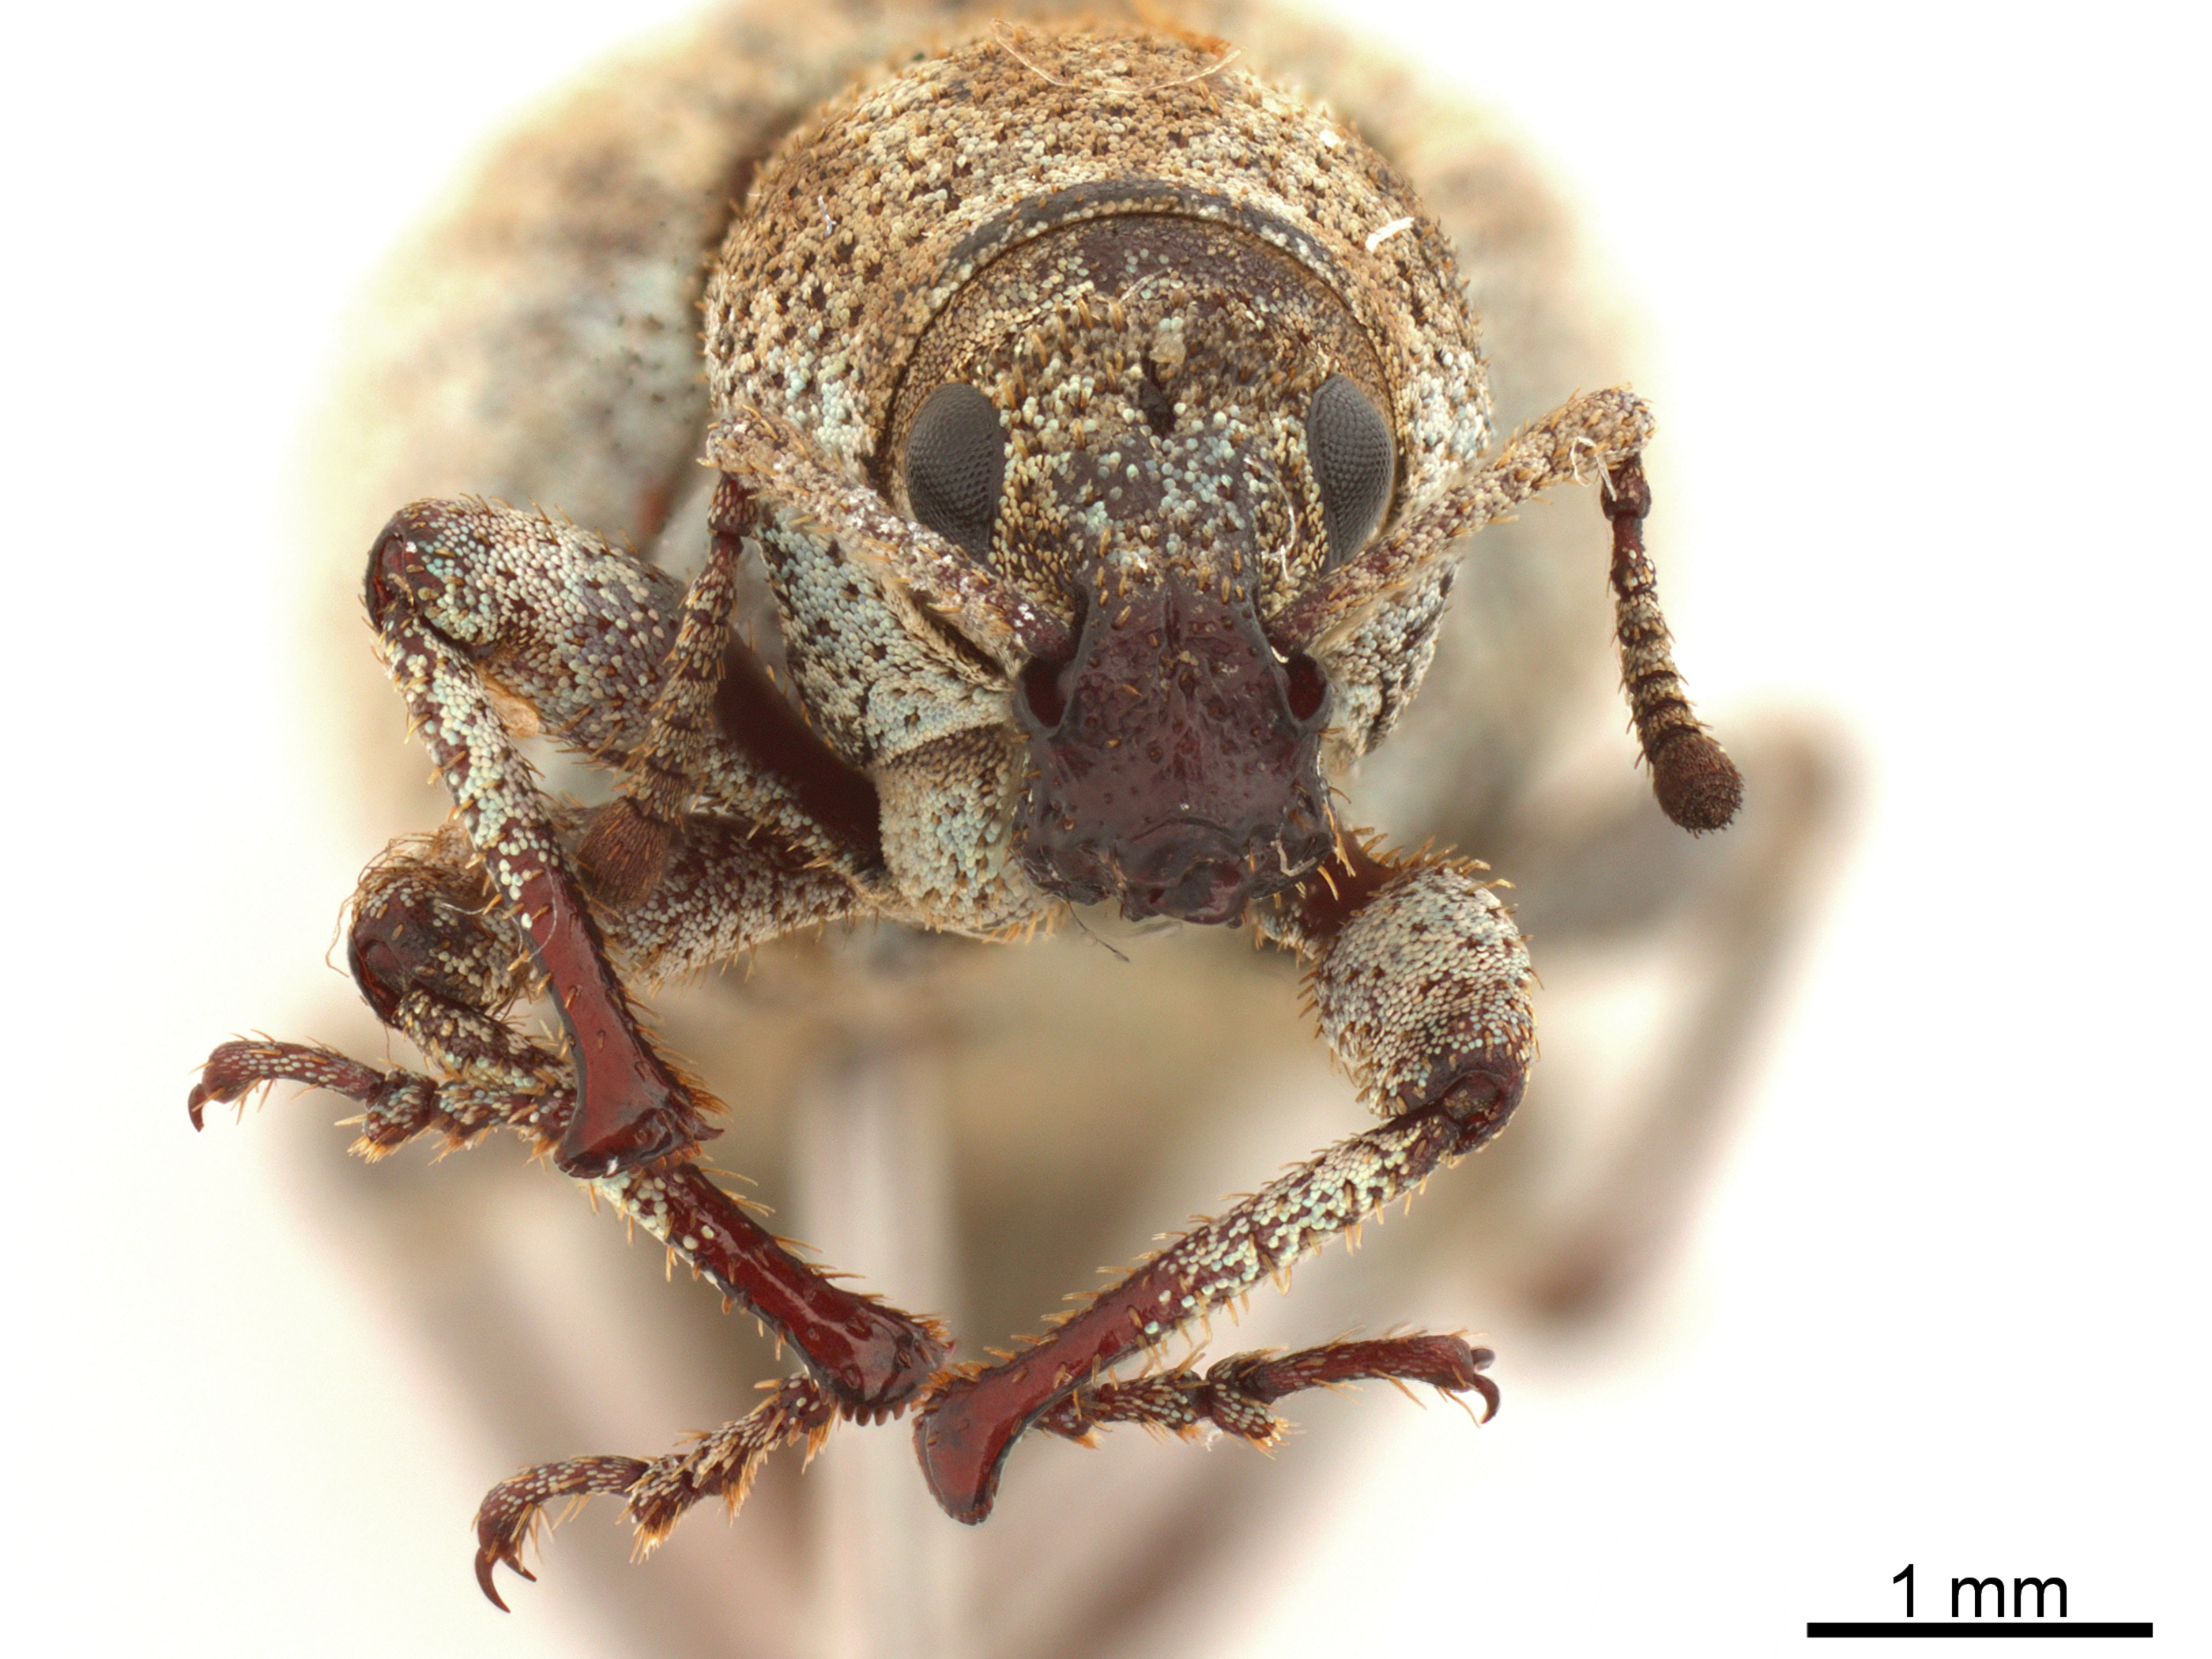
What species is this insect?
Agraphus bellicus
